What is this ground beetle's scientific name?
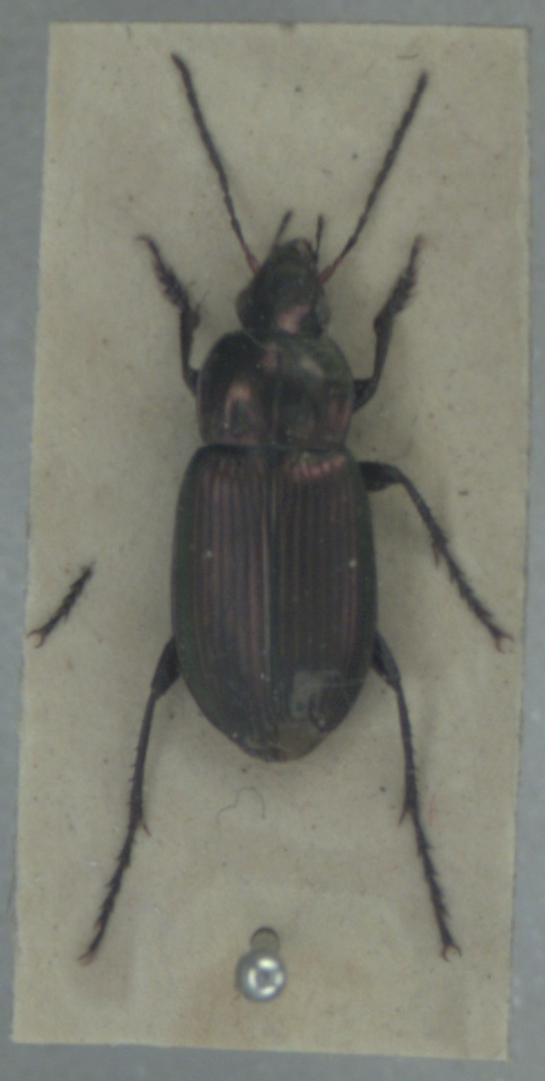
Poecilus cupreus
